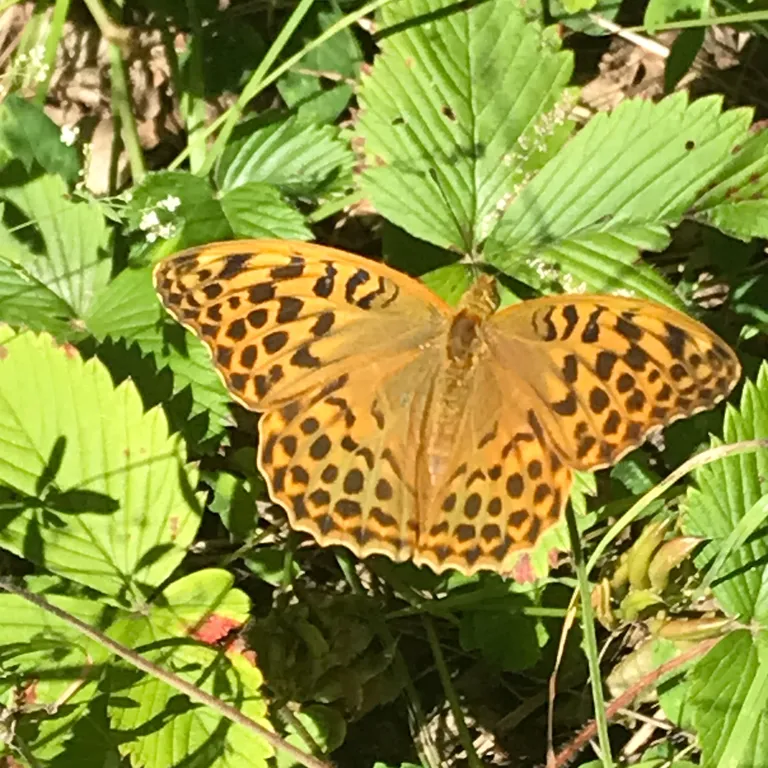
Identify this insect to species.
Argynnis paphia
